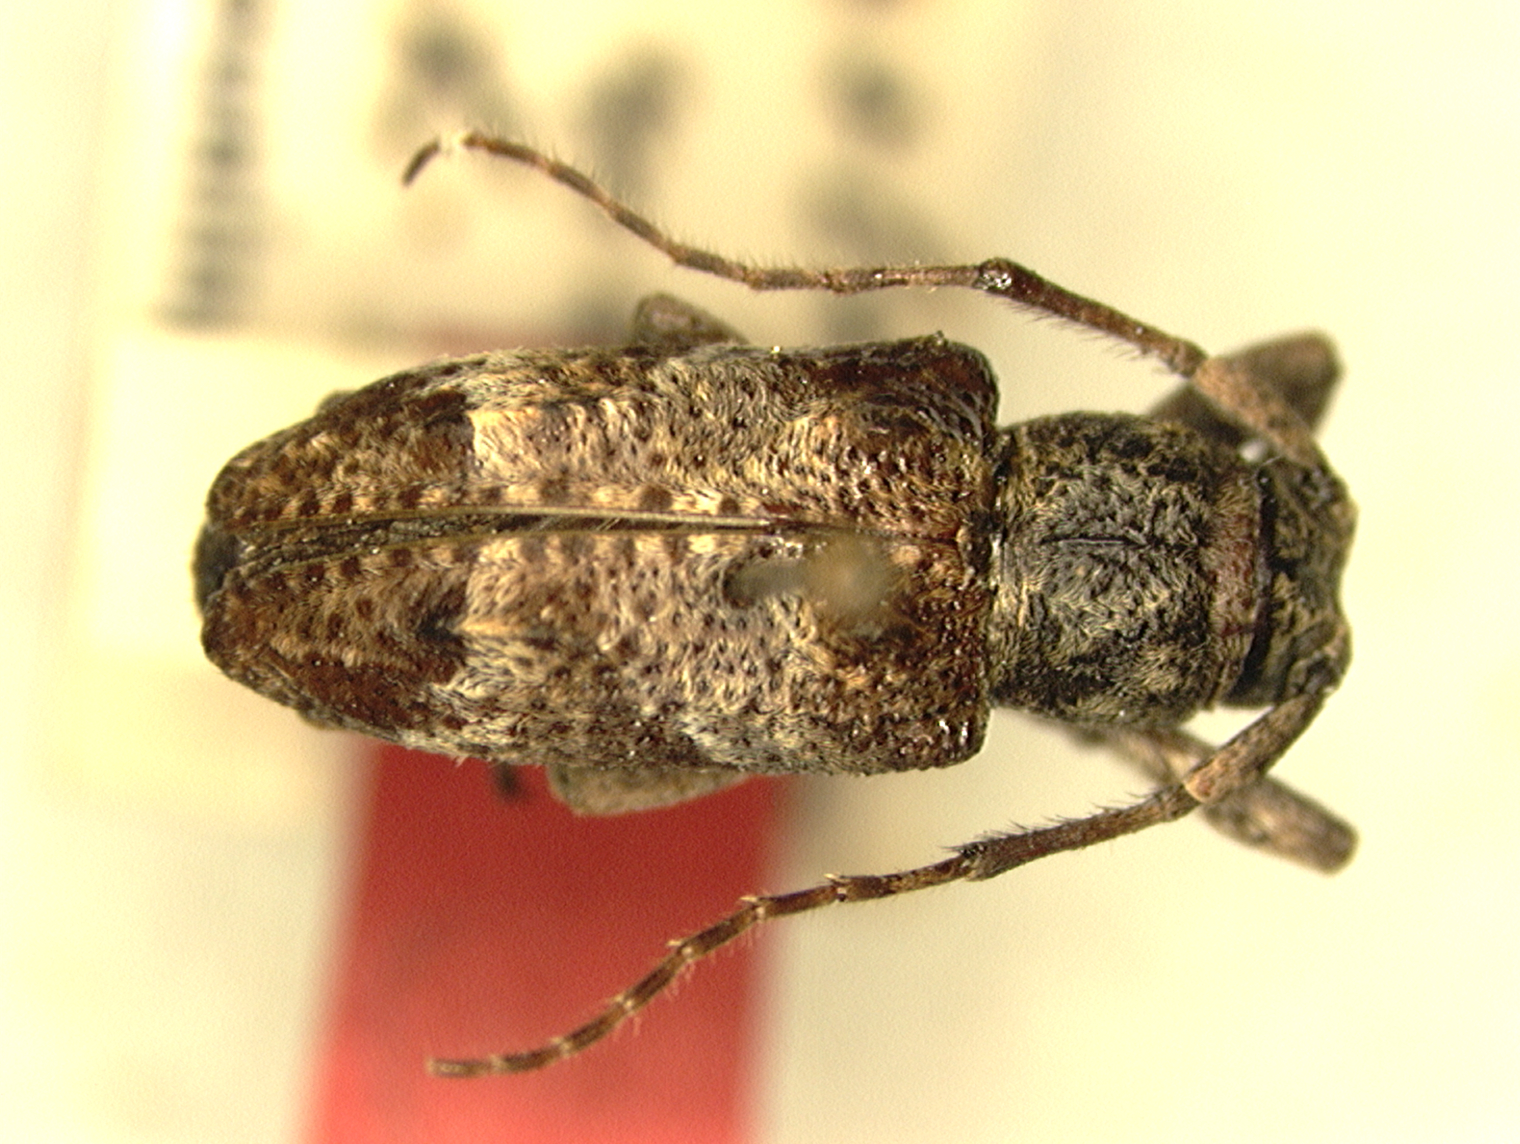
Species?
Pterolophia lama
